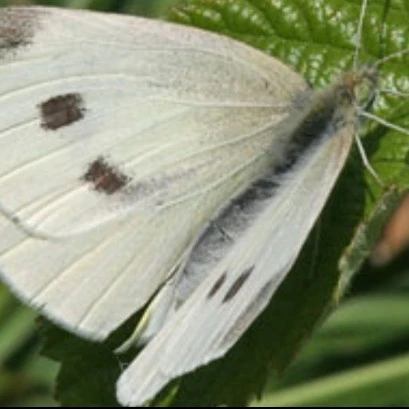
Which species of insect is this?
Pieris rapae
